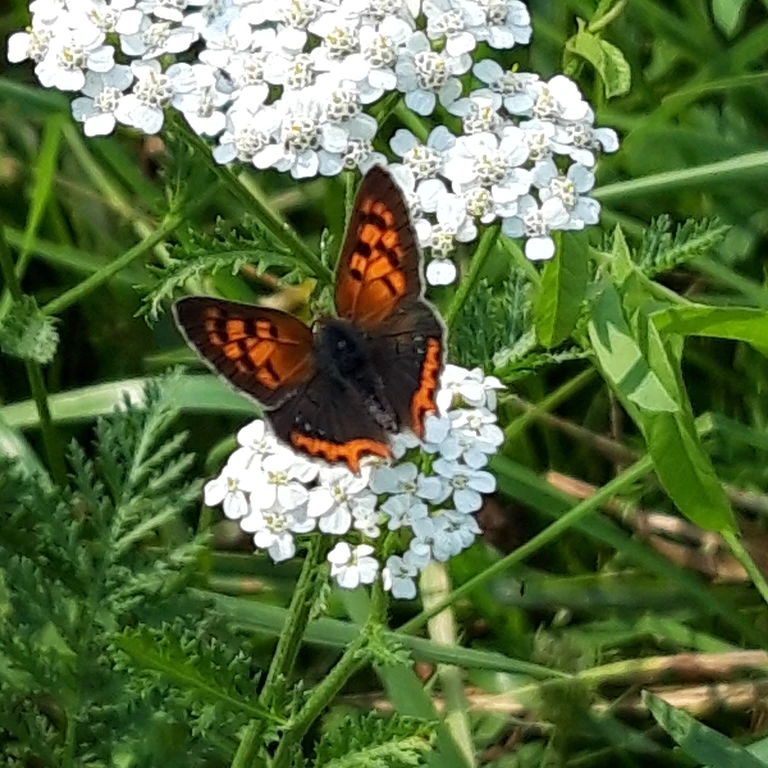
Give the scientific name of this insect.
Lycaena phlaeas
